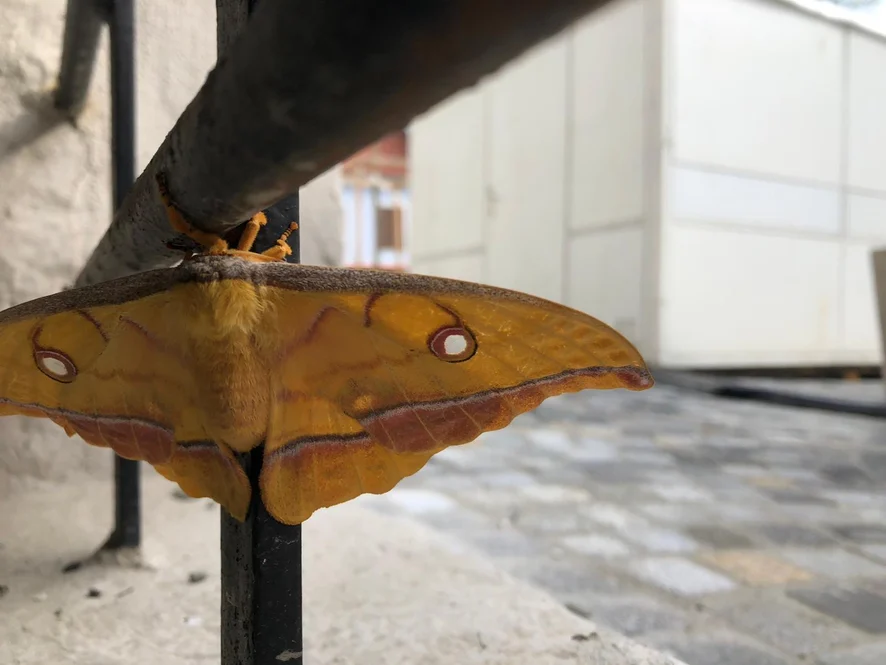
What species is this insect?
Antheraea yamamai
